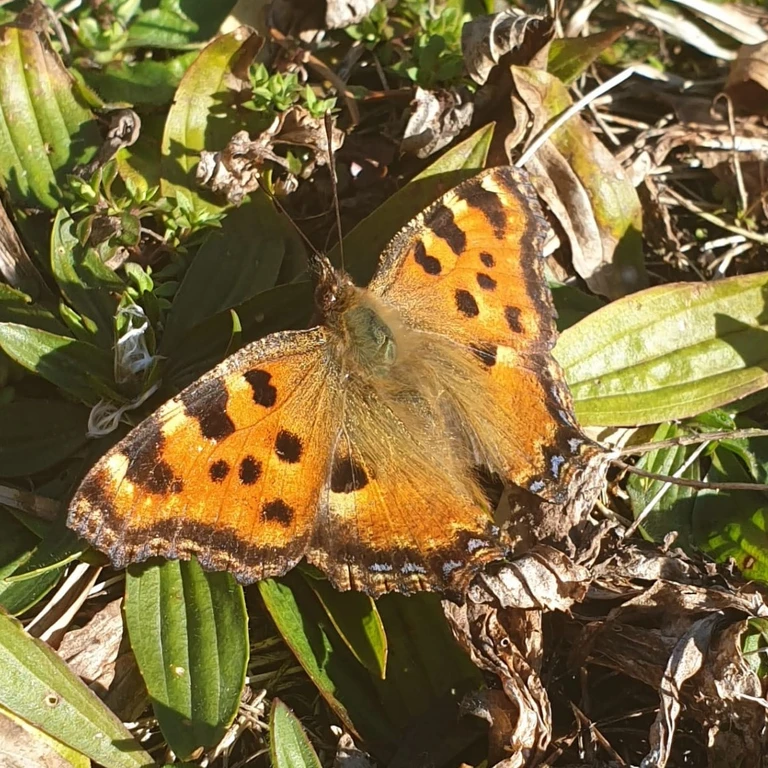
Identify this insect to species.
Nymphalis polychloros
